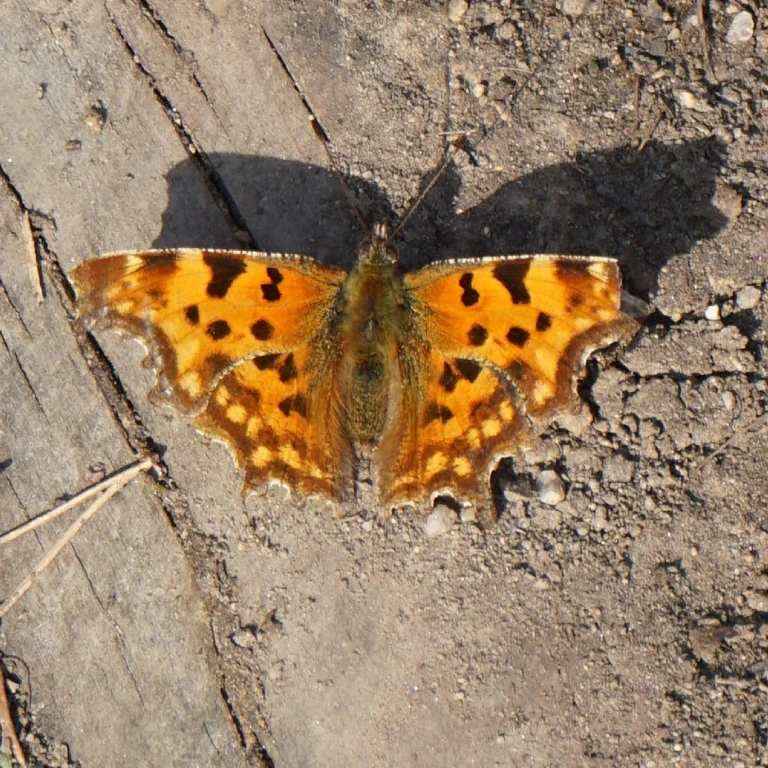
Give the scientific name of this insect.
Polygonia c-album
